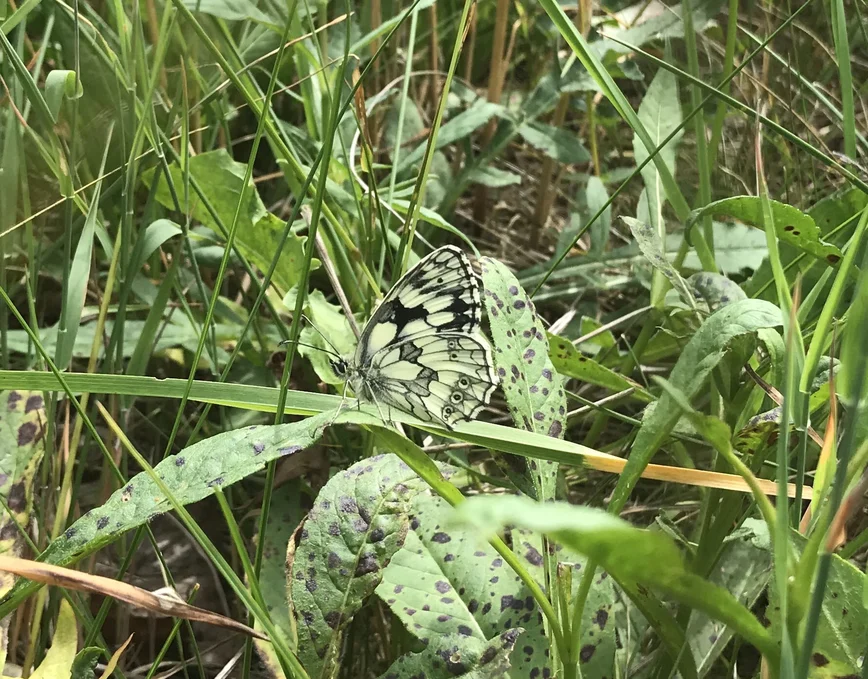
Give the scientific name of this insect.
Melanargia galathea
